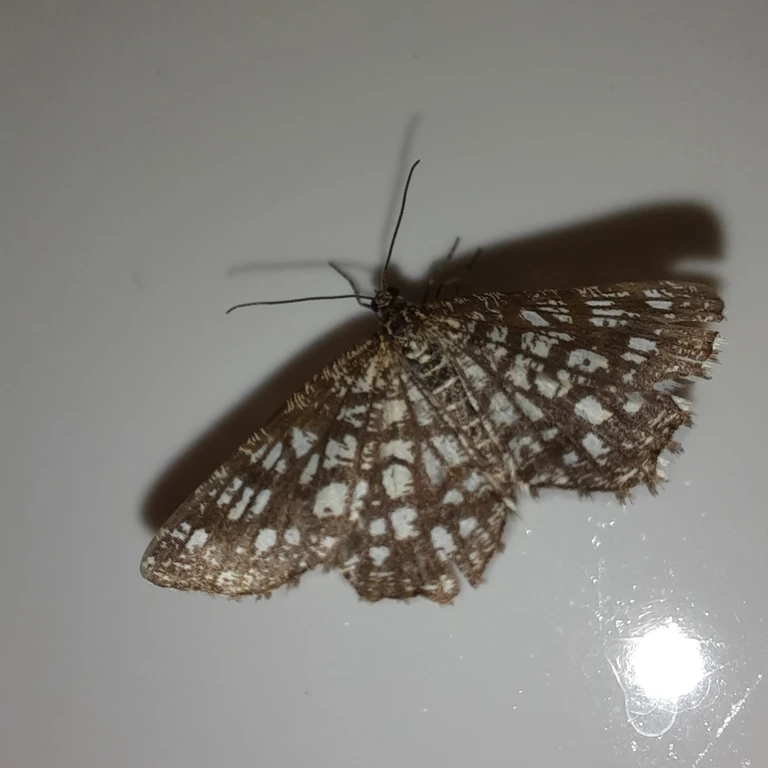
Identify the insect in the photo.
Chiasmia clathrata
